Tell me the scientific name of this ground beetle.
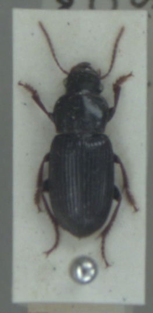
Harpalus attenuatus
